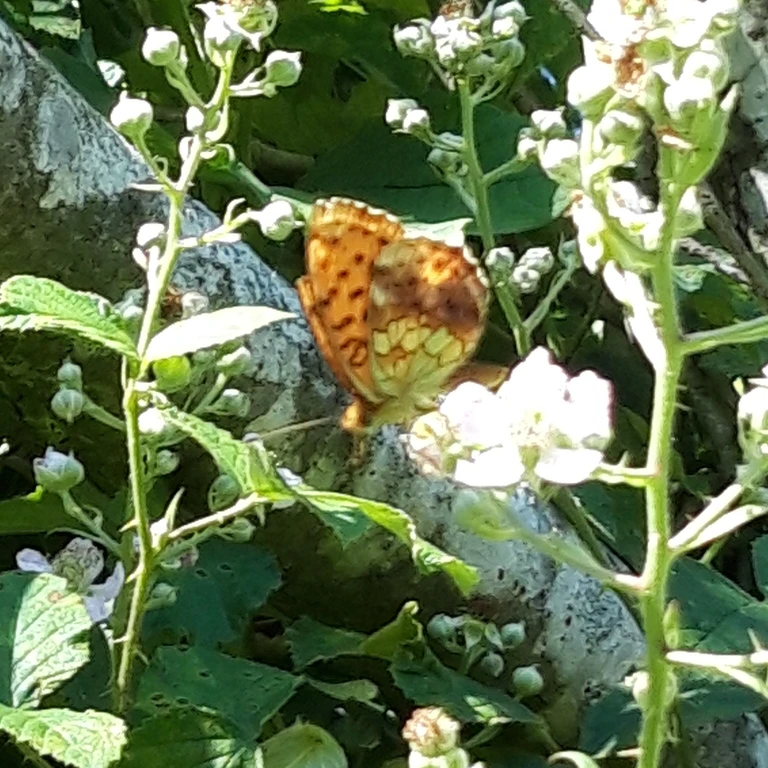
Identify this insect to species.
Brenthis daphne
